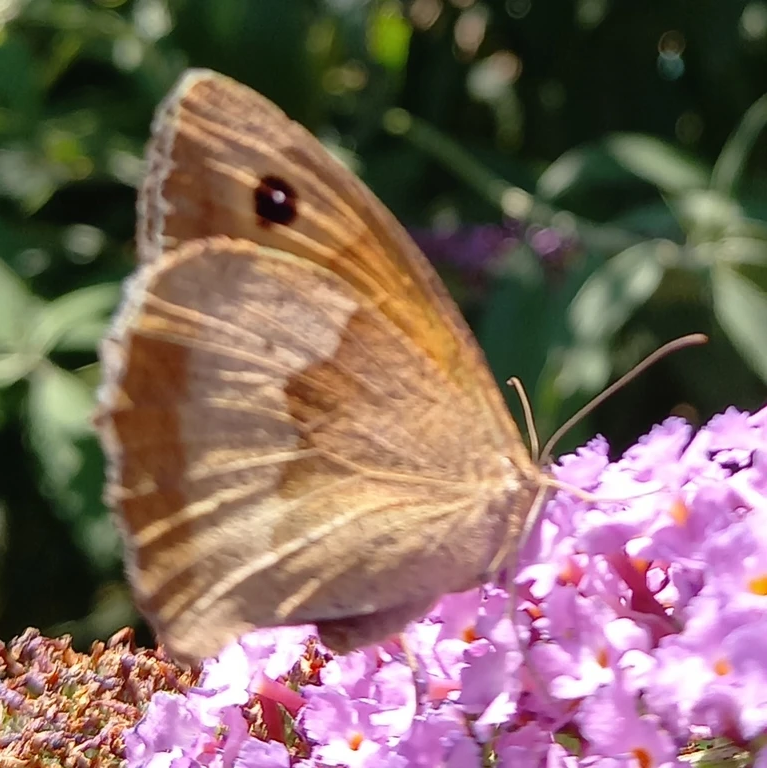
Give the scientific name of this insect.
Maniola jurtina
